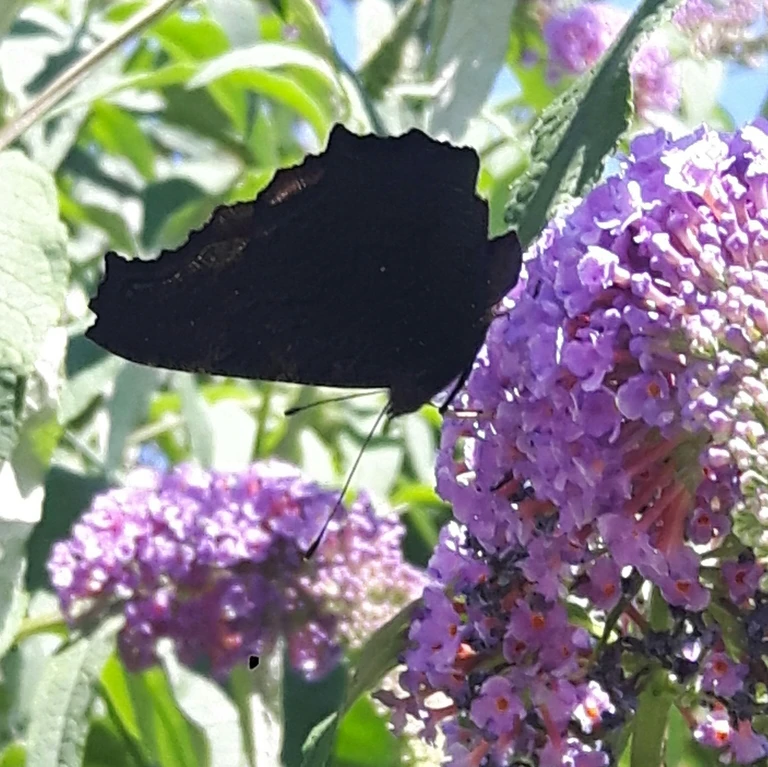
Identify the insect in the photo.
Aglais io
